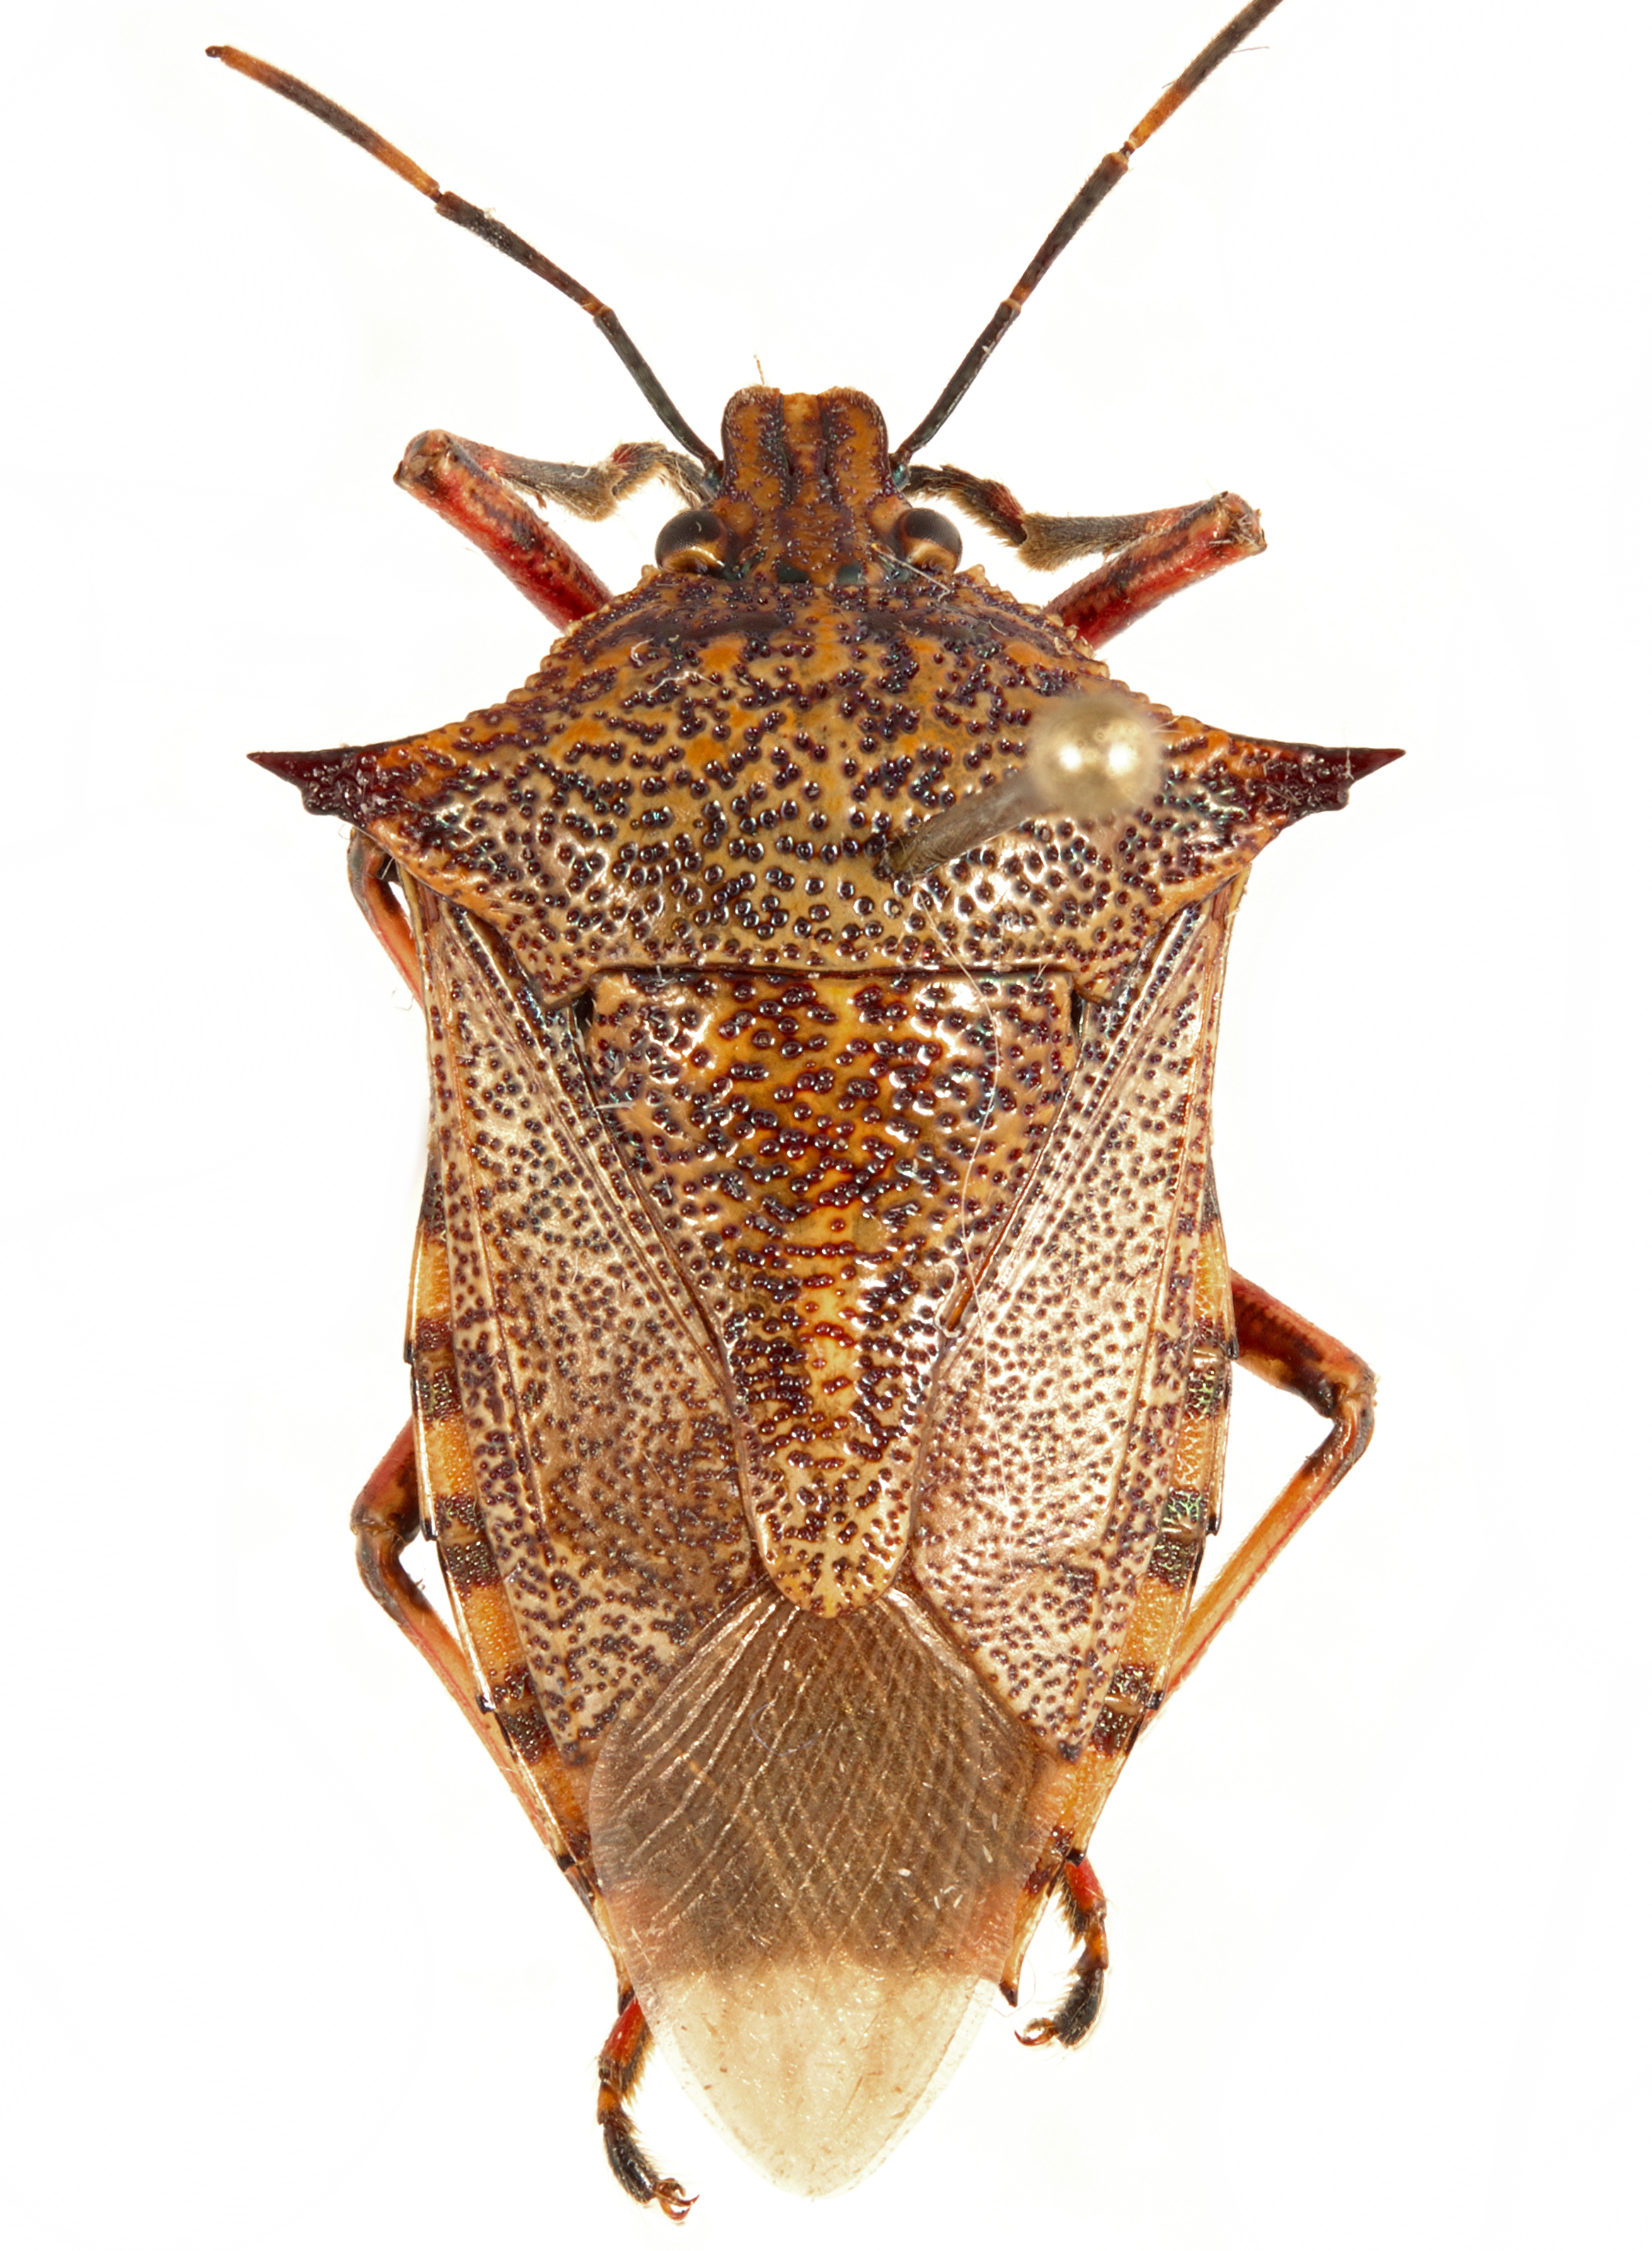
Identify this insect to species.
Alcaeorrhynchus phymatophorus
